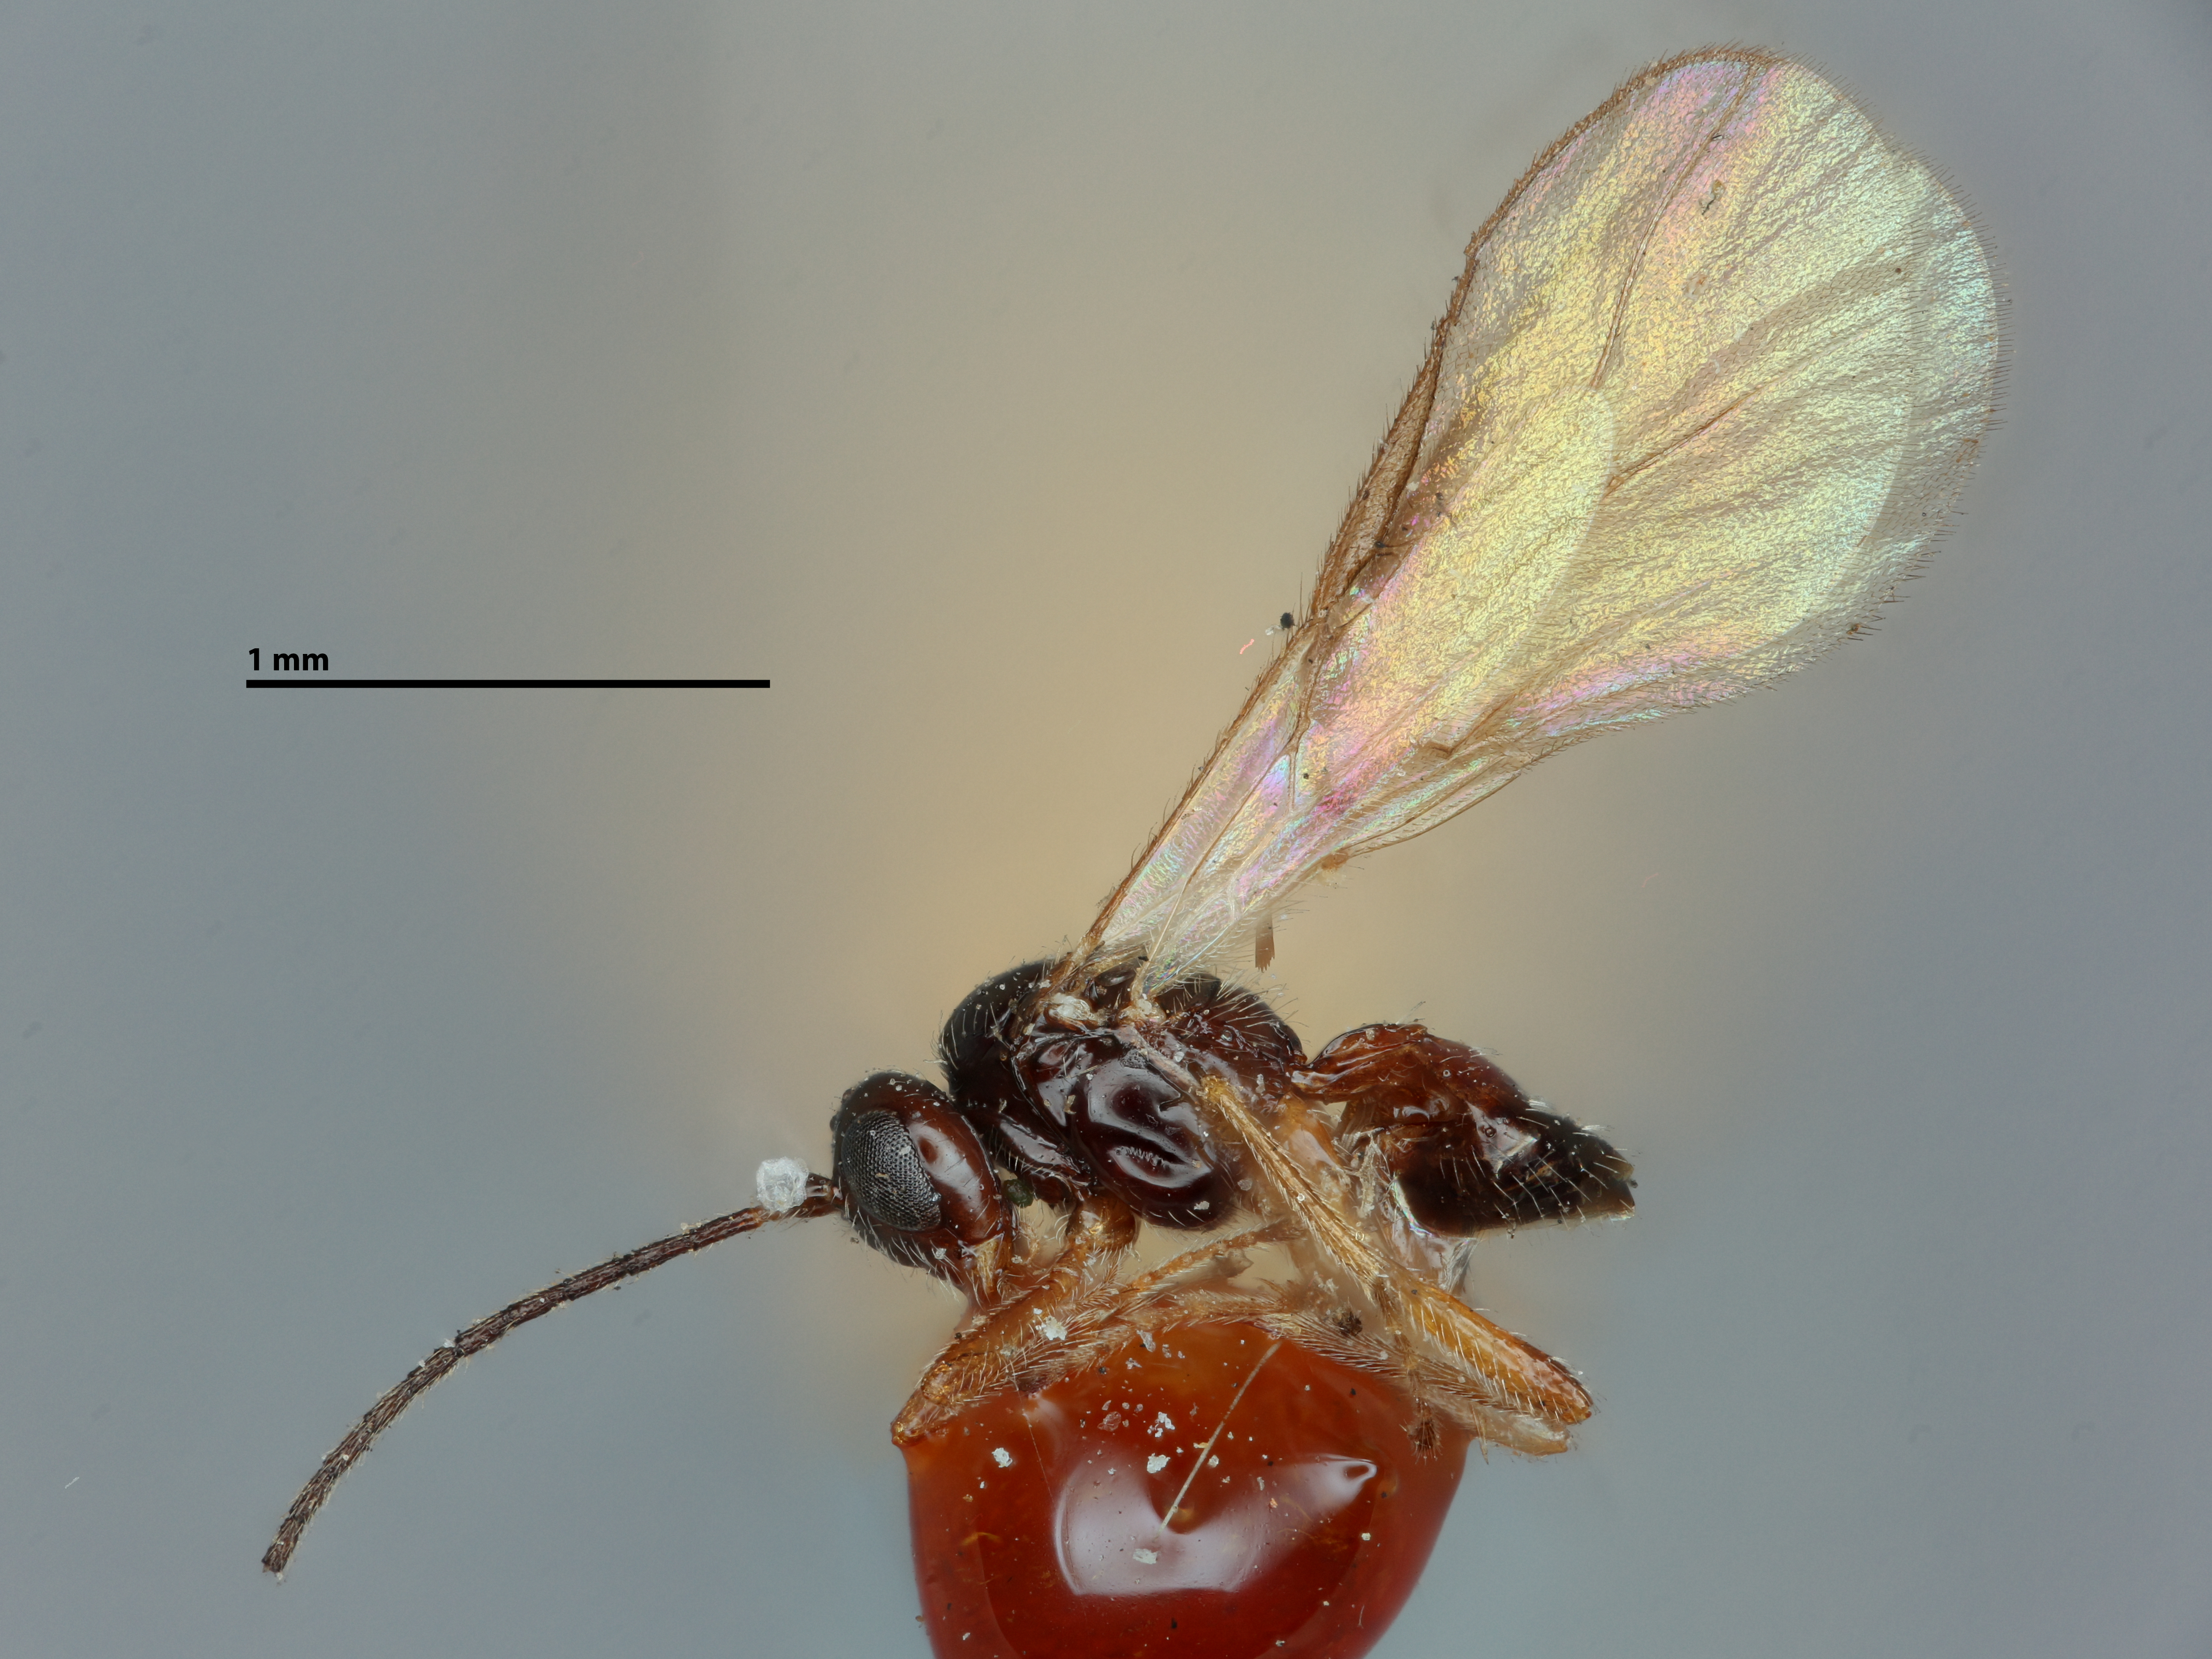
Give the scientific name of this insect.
Aclisis montana
